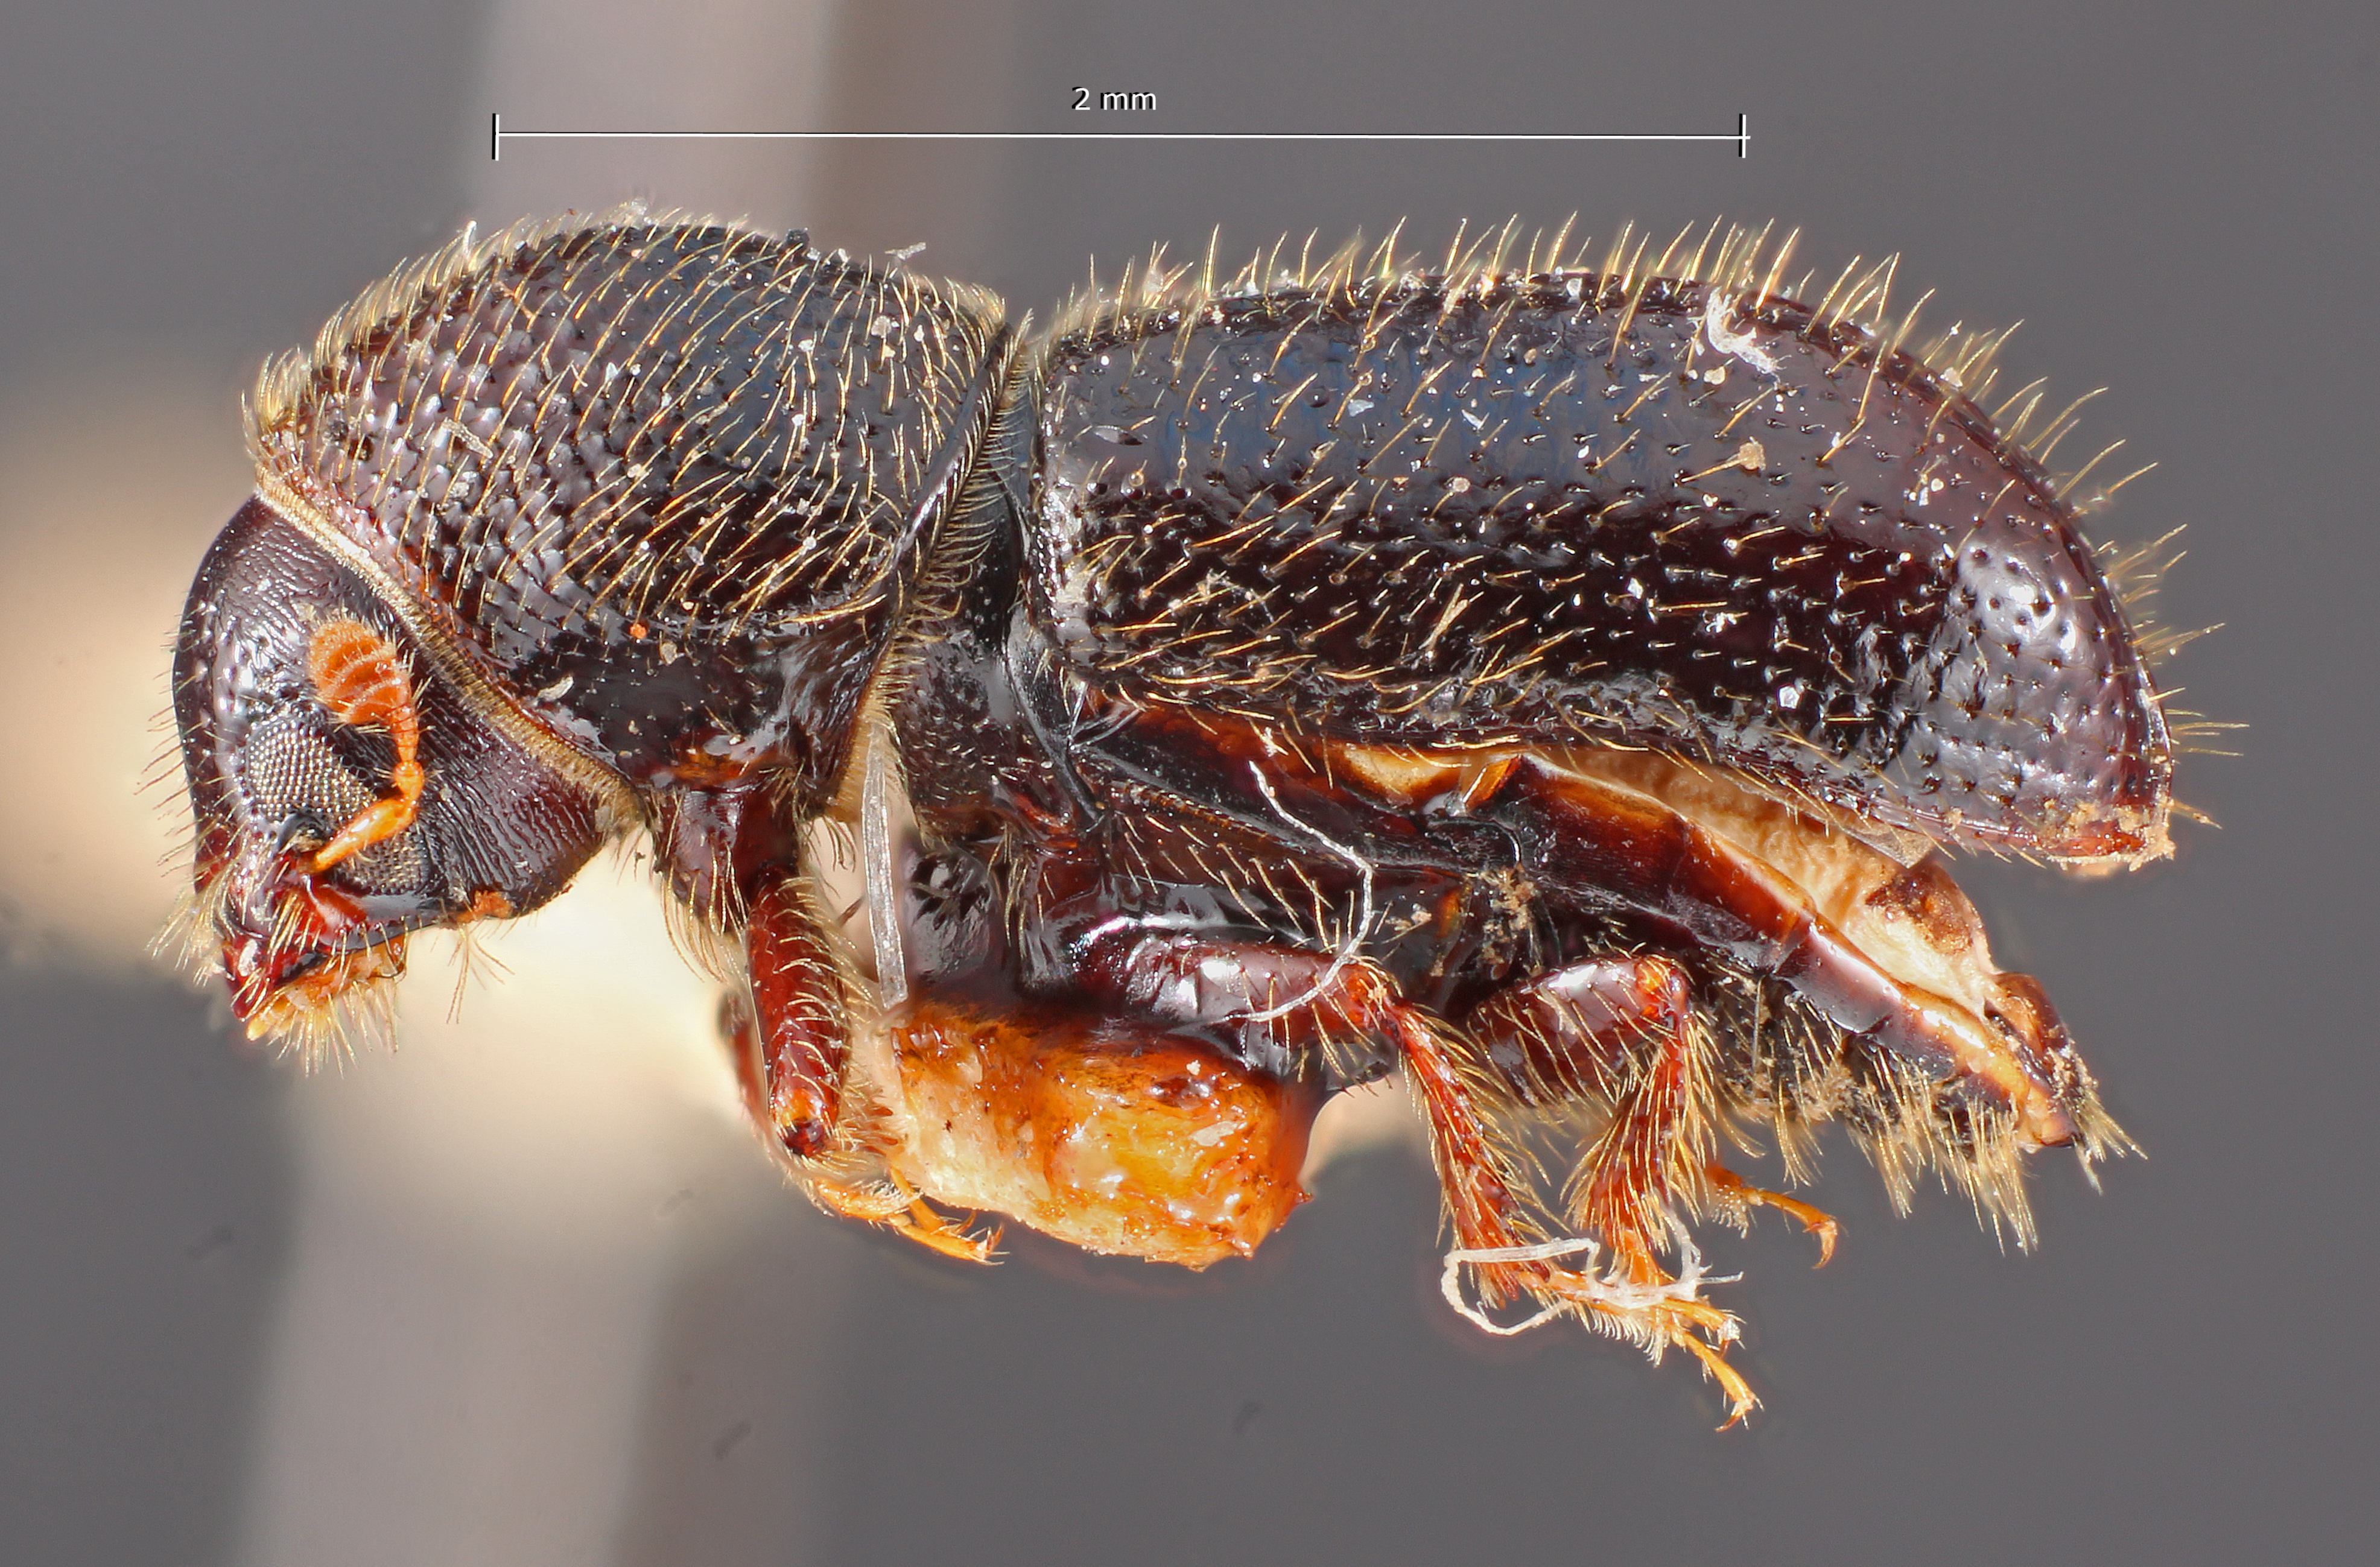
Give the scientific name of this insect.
Conophthorus monophyllae
